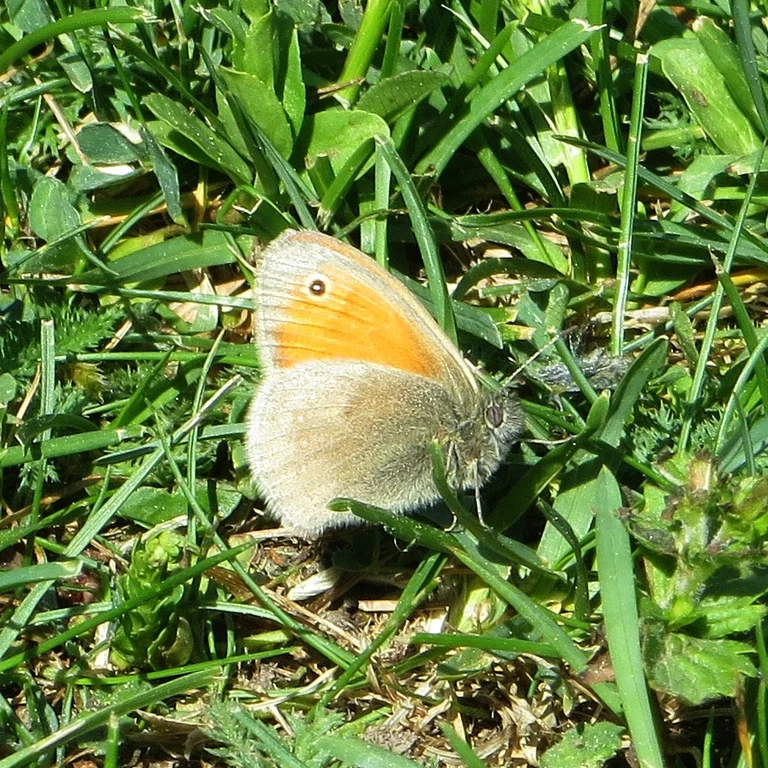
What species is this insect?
Coenonympha pamphilus
